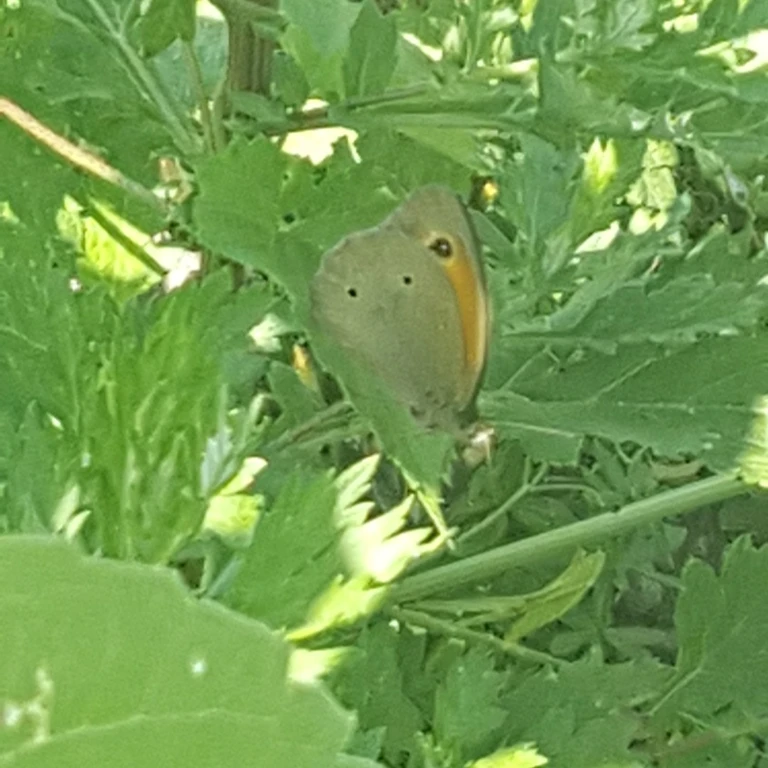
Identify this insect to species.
Maniola jurtina
